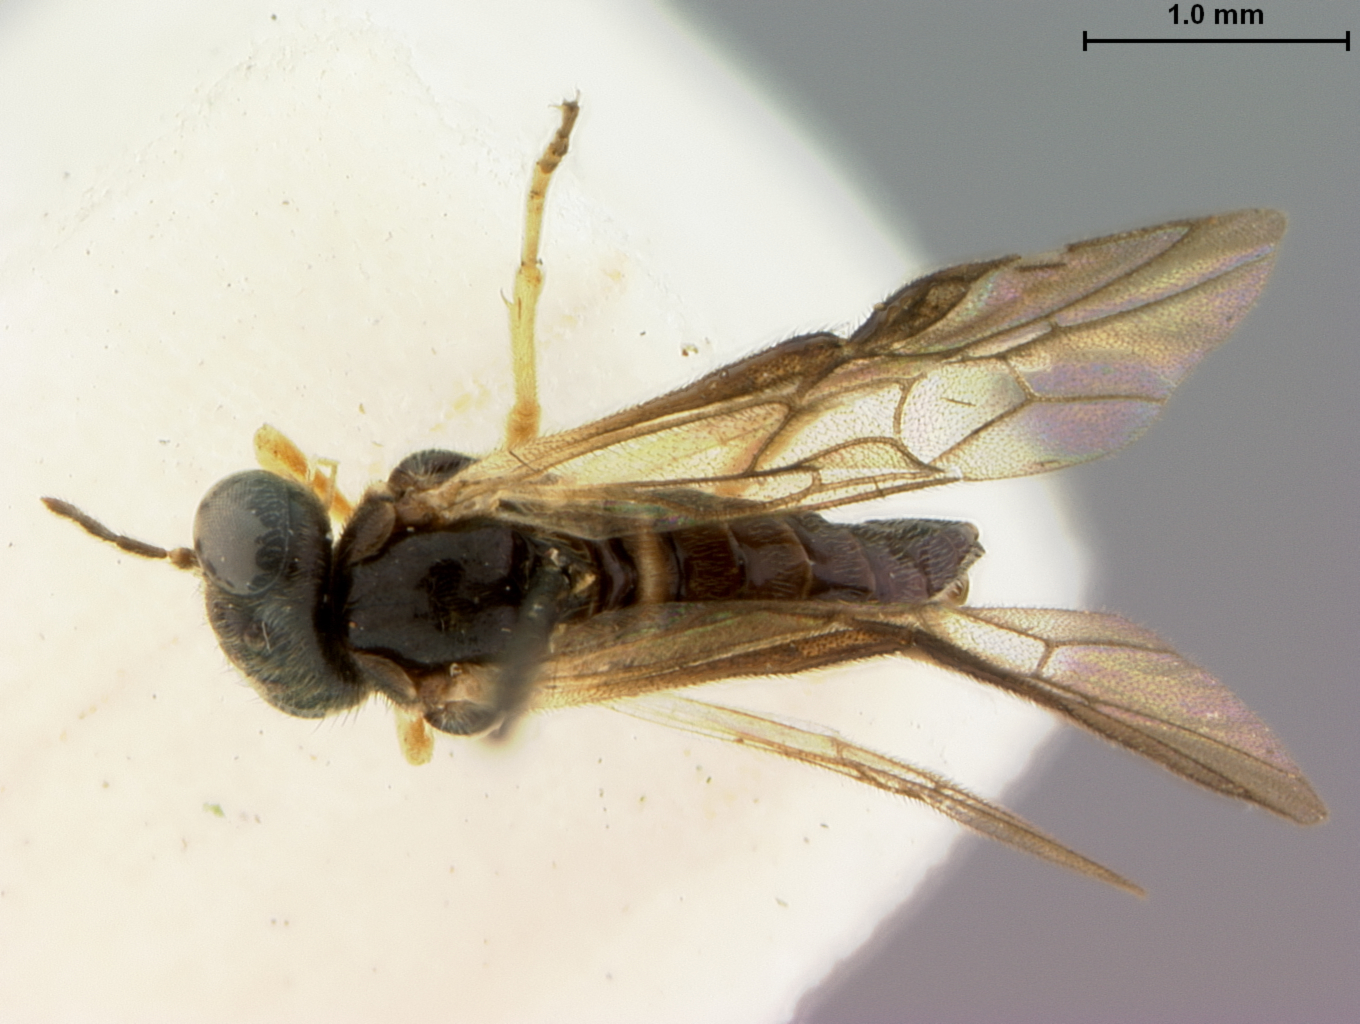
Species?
Acordulecera antennata
